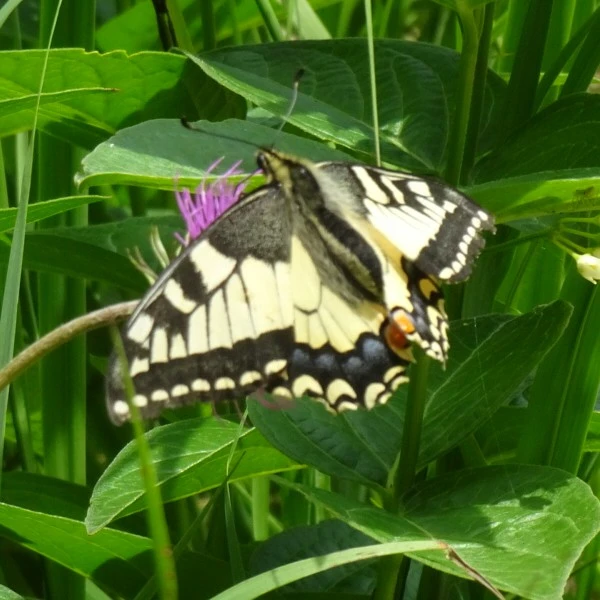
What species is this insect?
Papilio machaon
